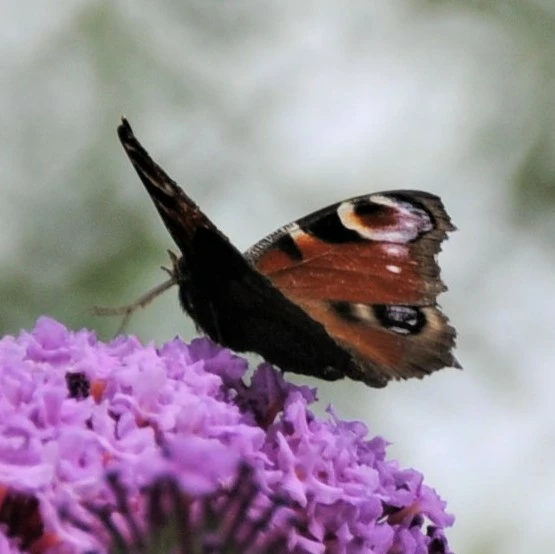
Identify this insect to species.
Aglais io
